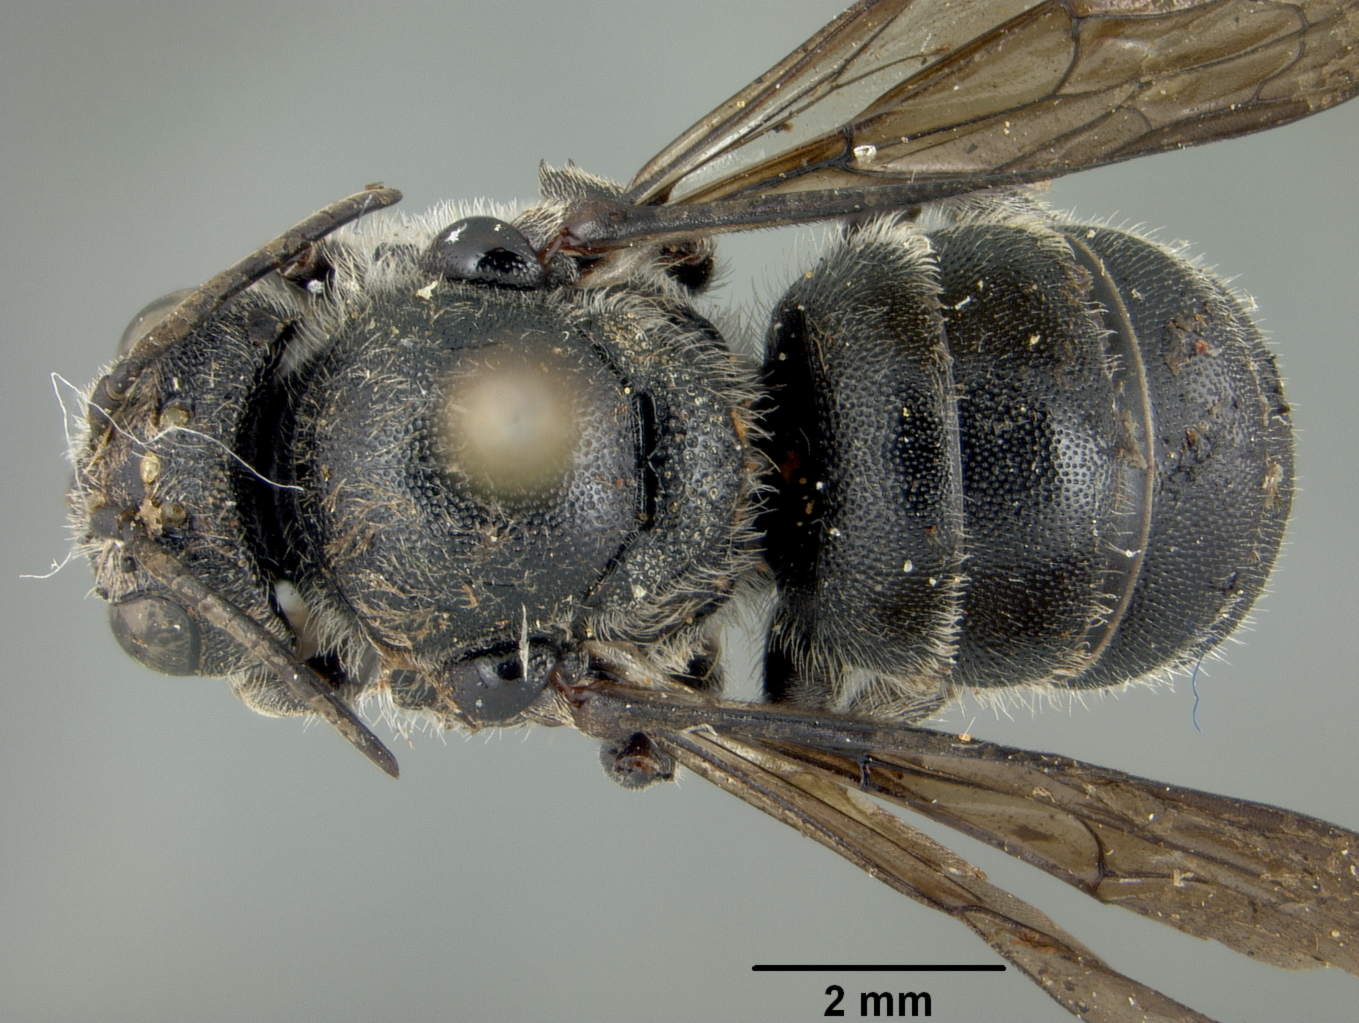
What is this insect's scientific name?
Stelis ater
